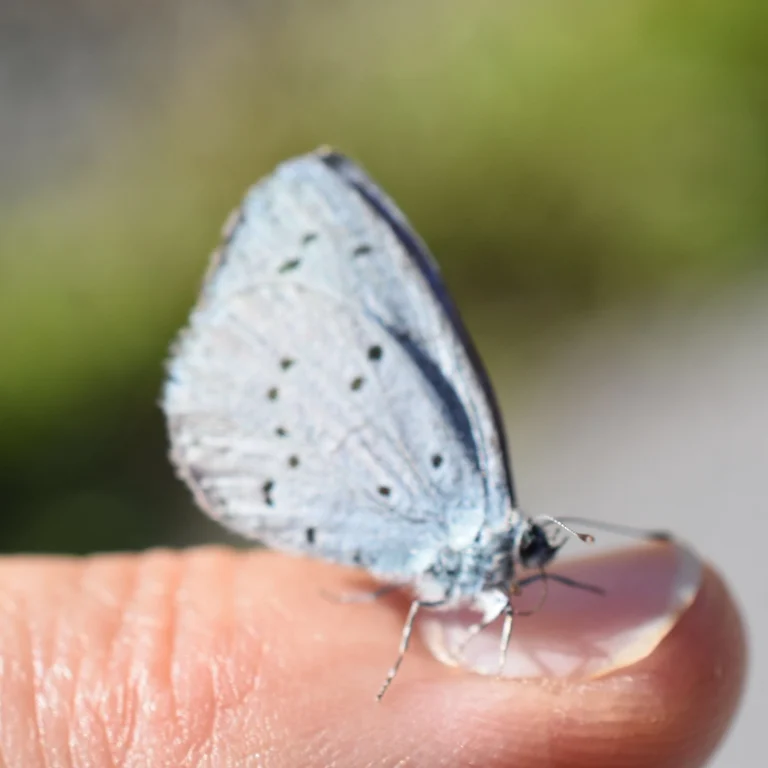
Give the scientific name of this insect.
Celastrina argiolus
